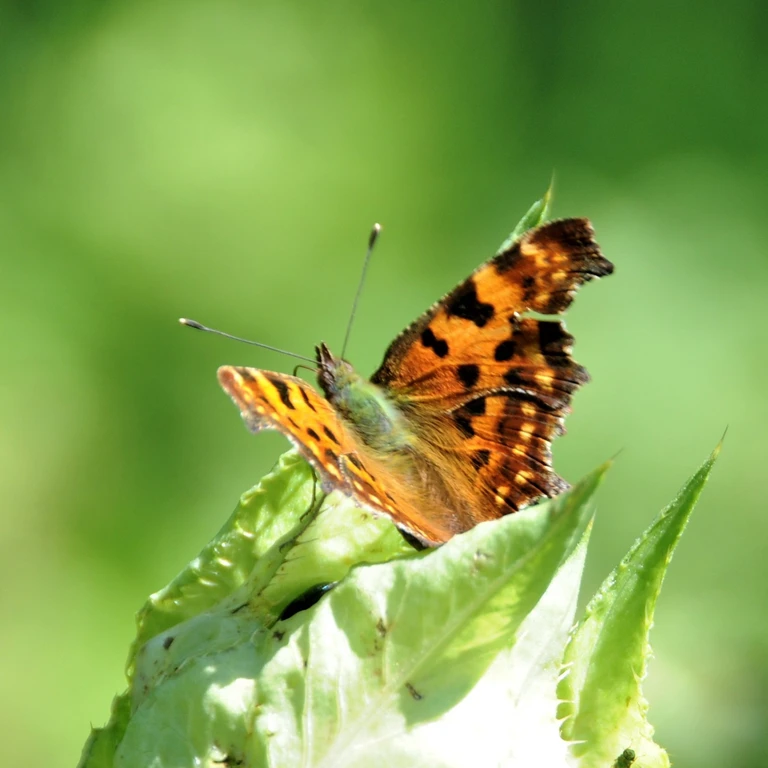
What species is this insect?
Polygonia c-album
